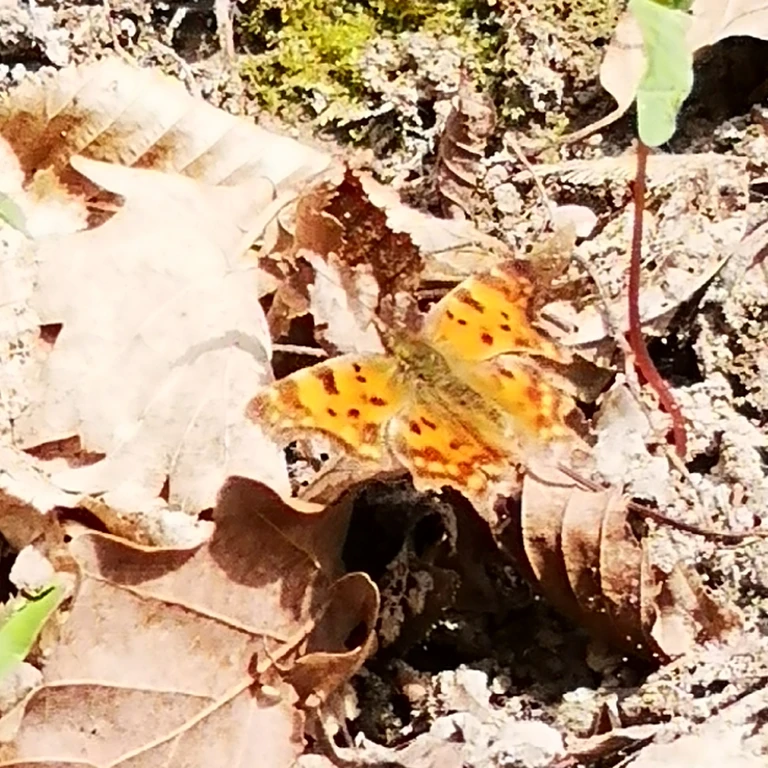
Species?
Polygonia c-album
